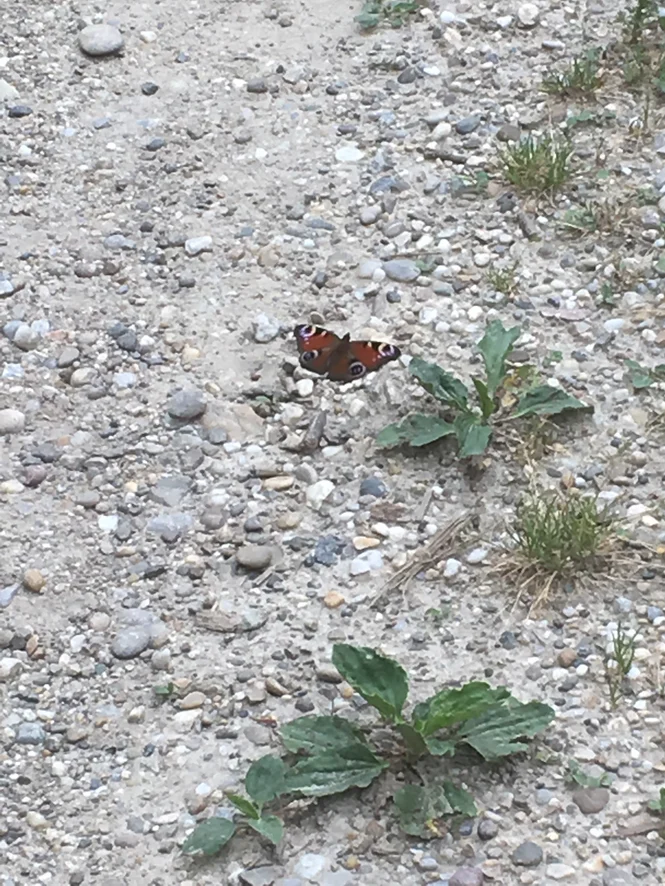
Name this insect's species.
Aglais io
